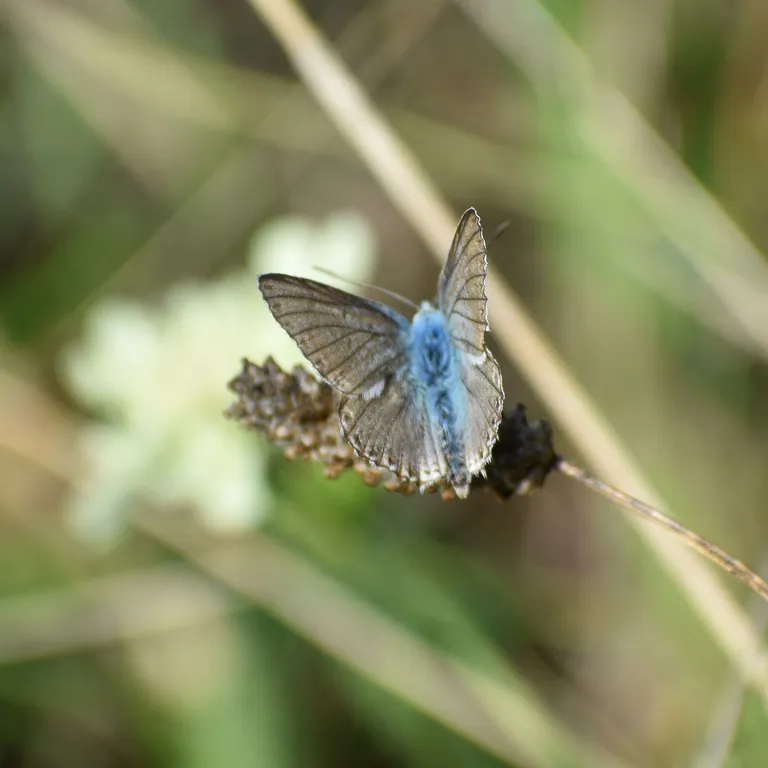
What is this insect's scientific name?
Lysandra coridon
